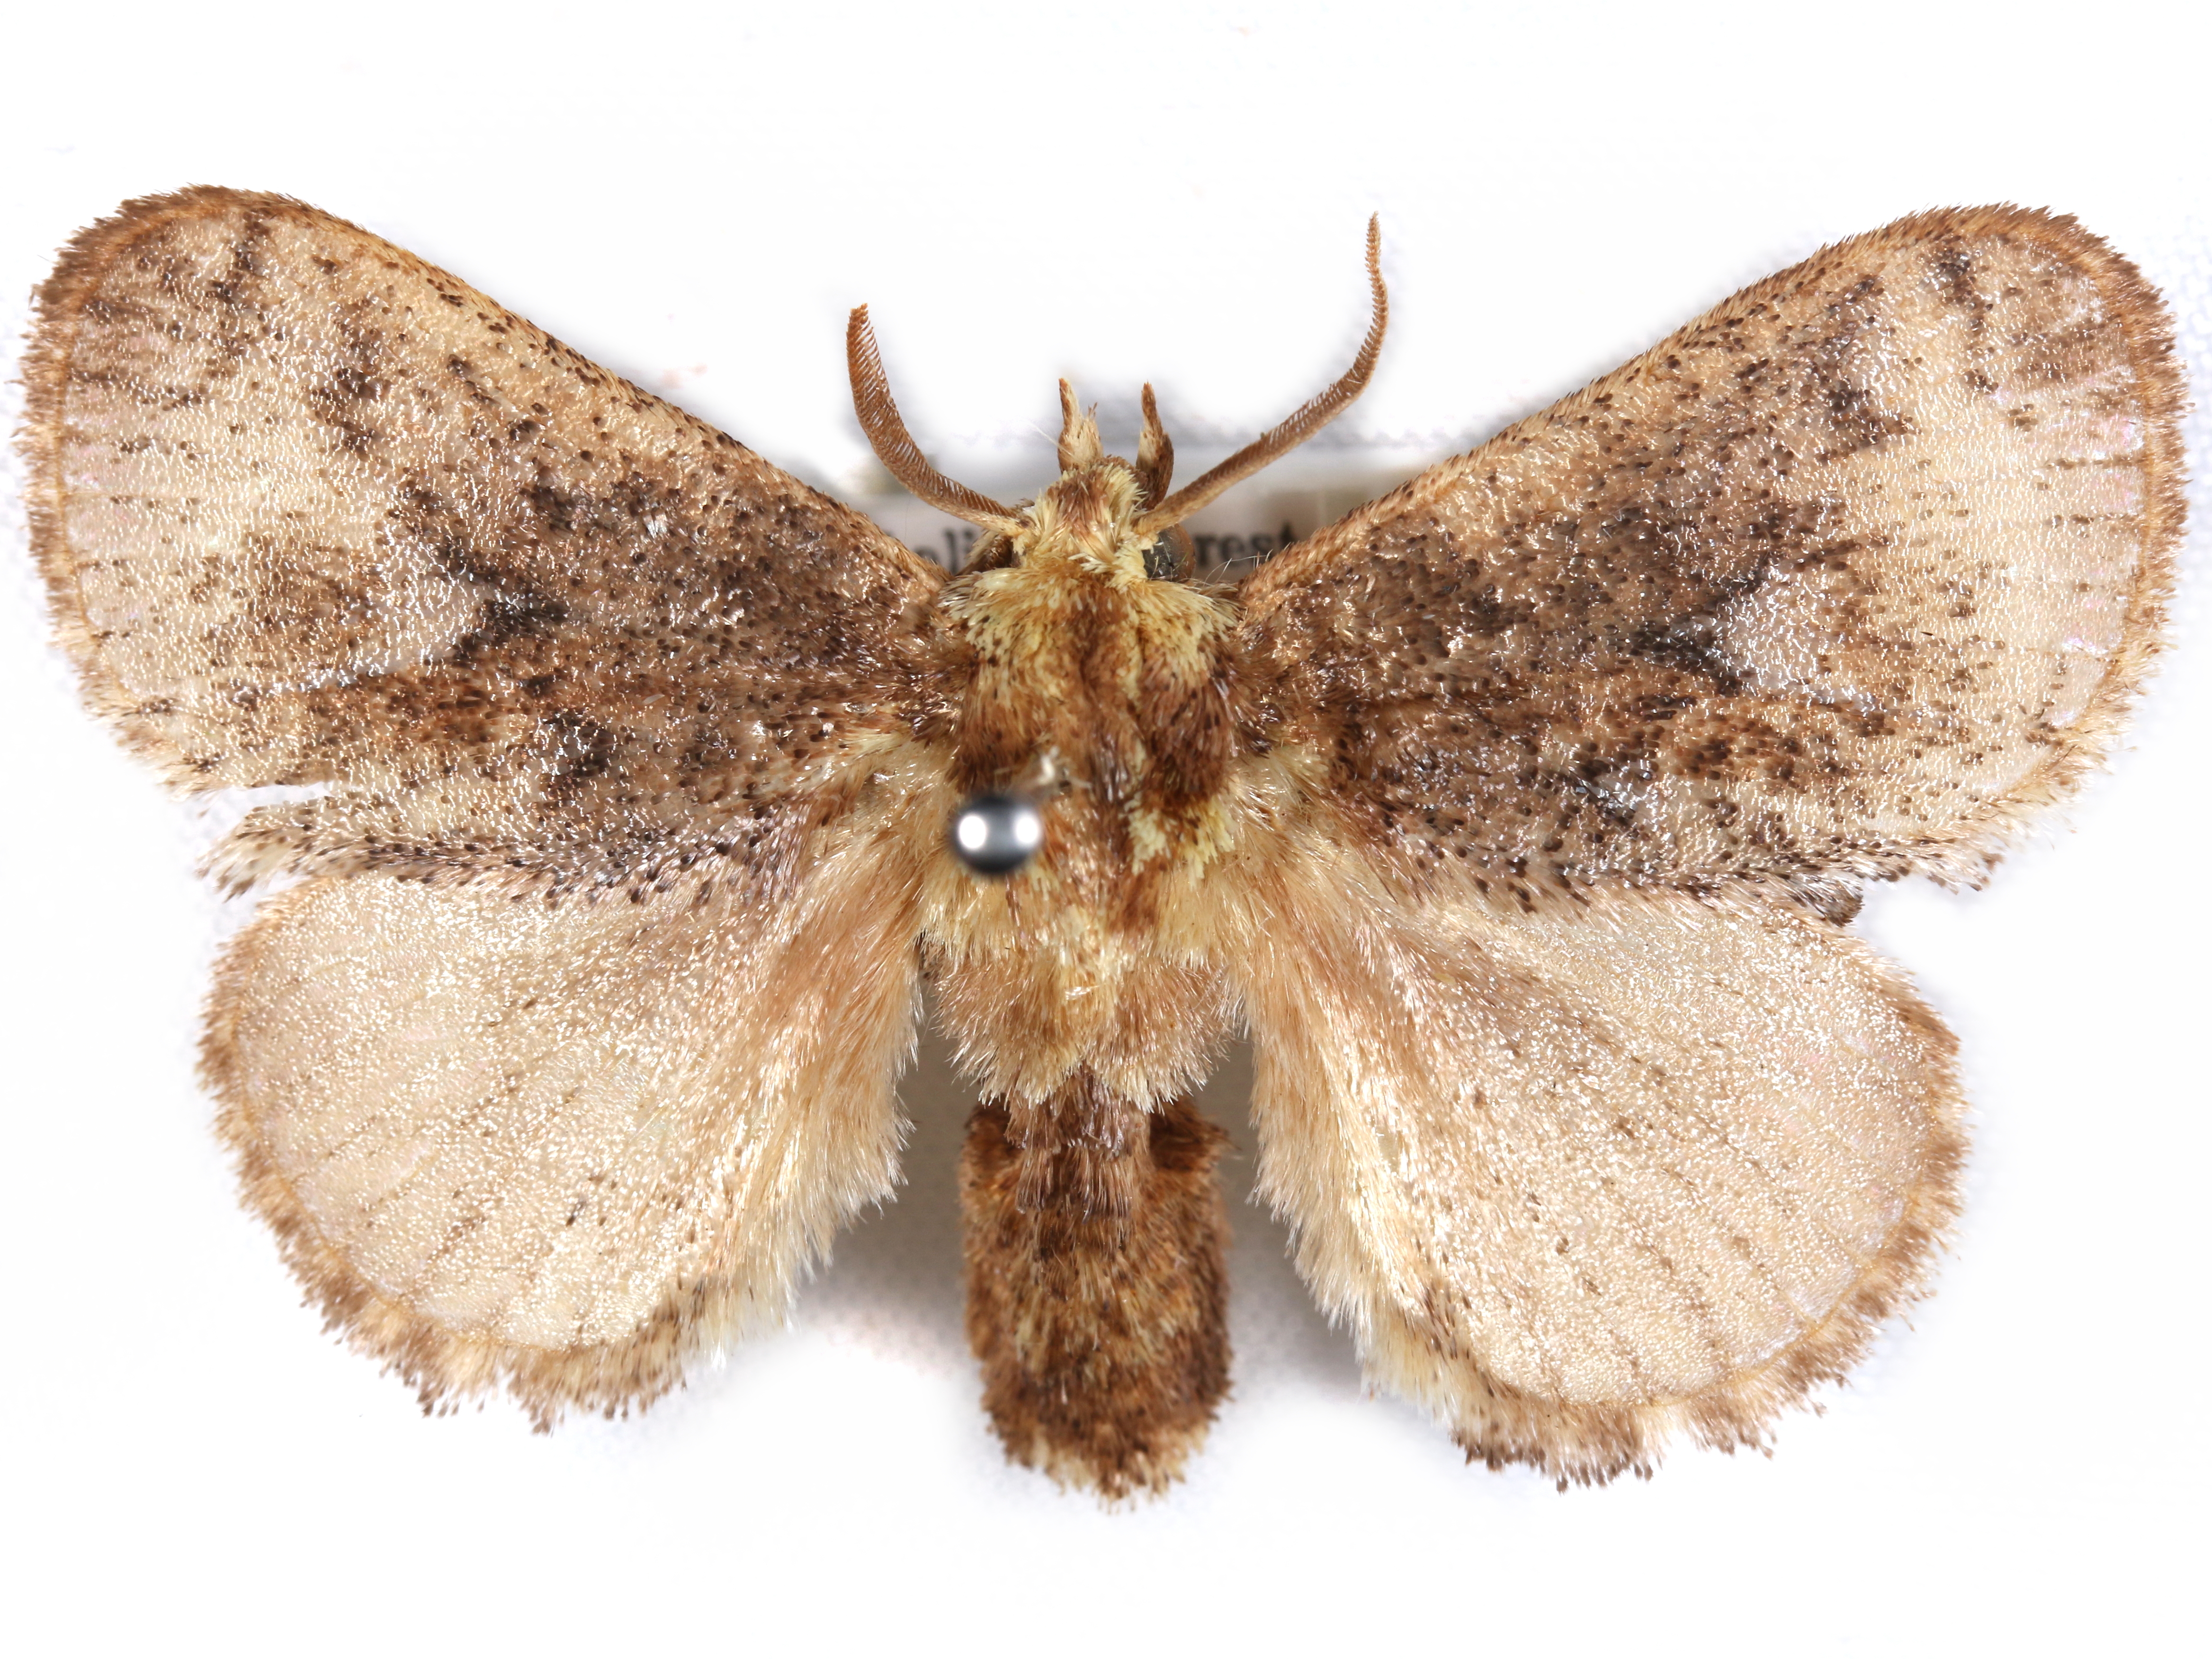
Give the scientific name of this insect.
Tryphax cinereus
